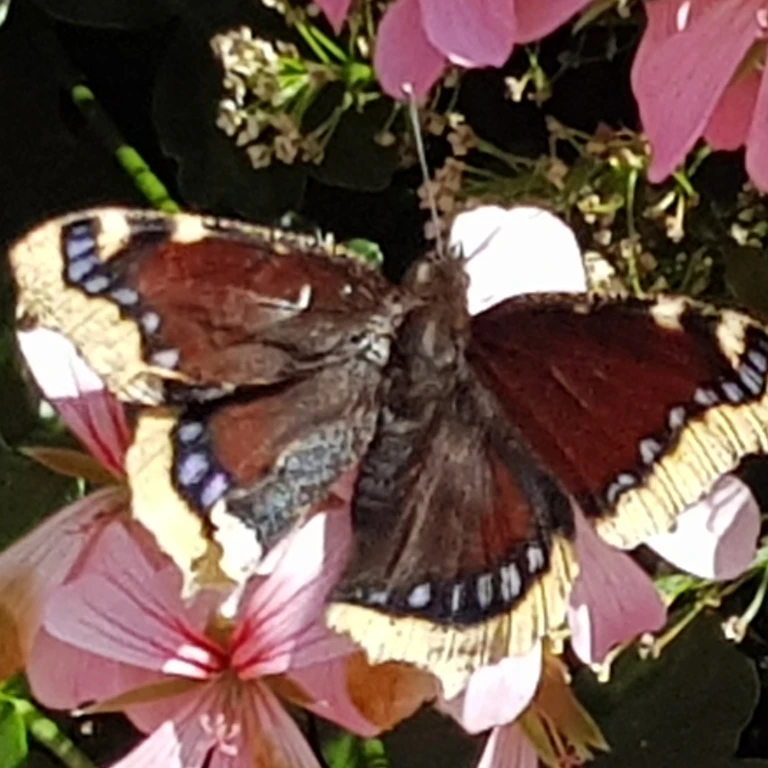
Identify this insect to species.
Nymphalis antiopa
